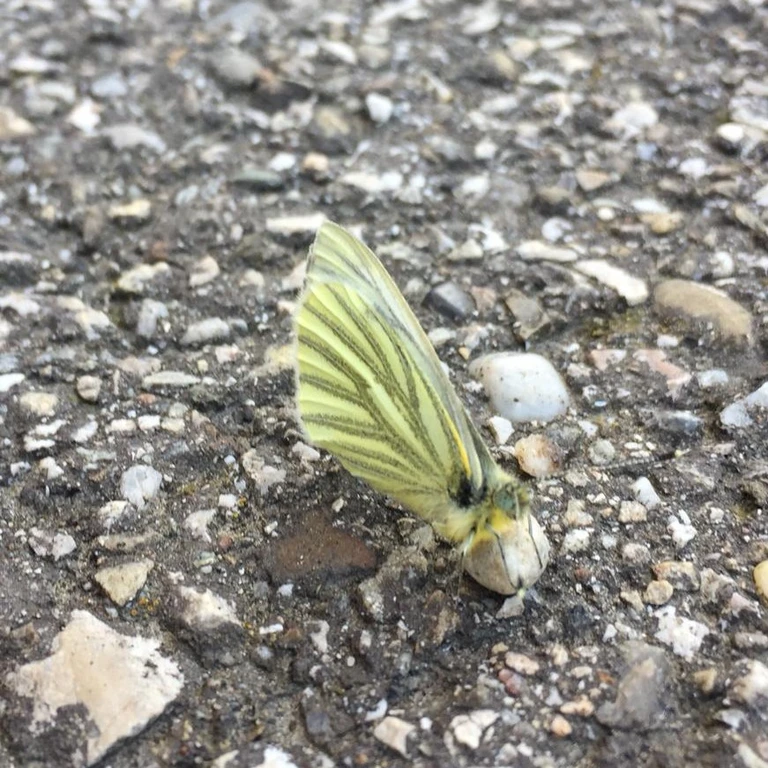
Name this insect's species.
Pieris napi
